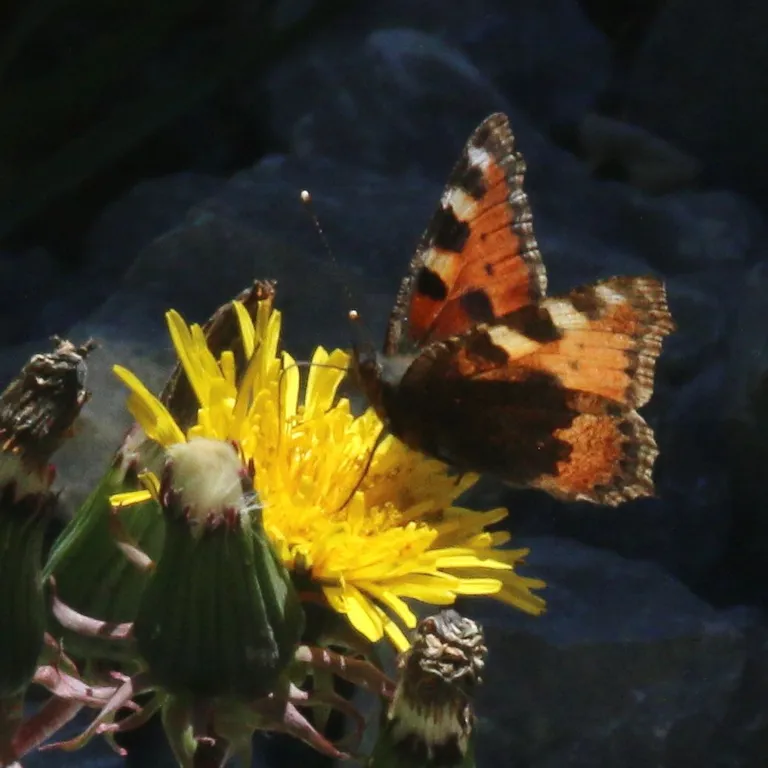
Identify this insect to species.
Aglais urticae
